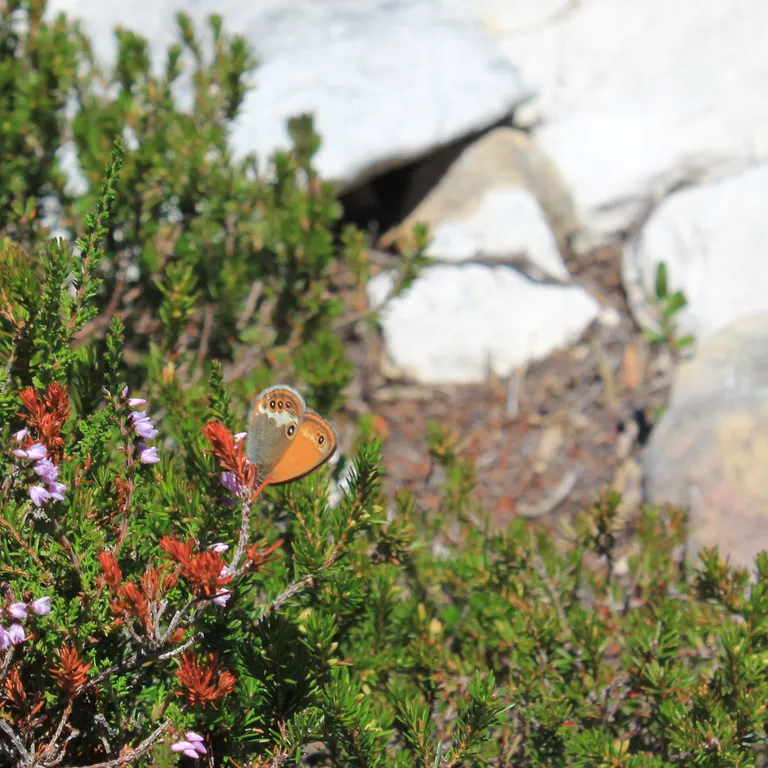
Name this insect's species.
Coenonympha arcania
